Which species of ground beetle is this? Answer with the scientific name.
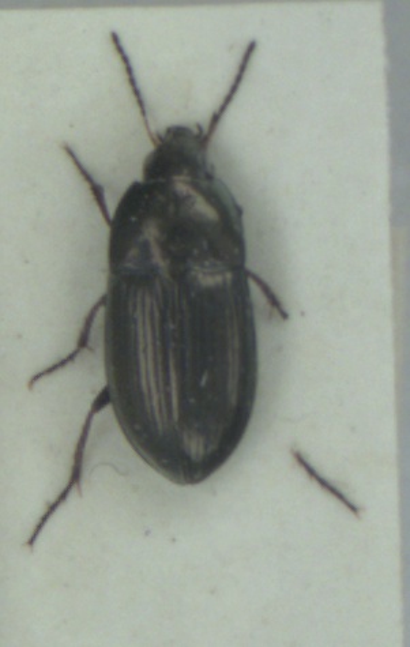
Amara aenea
